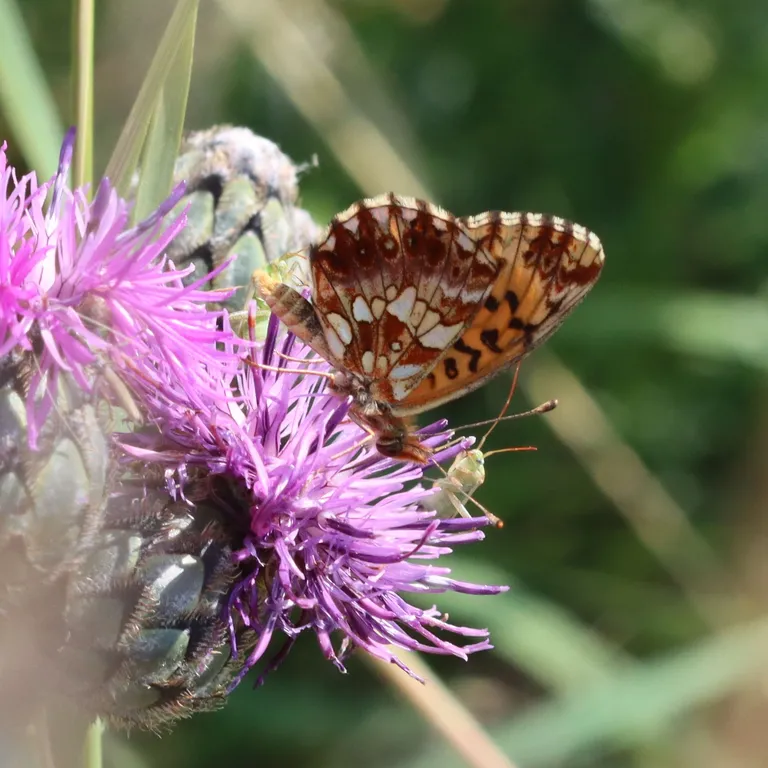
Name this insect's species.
Boloria dia
